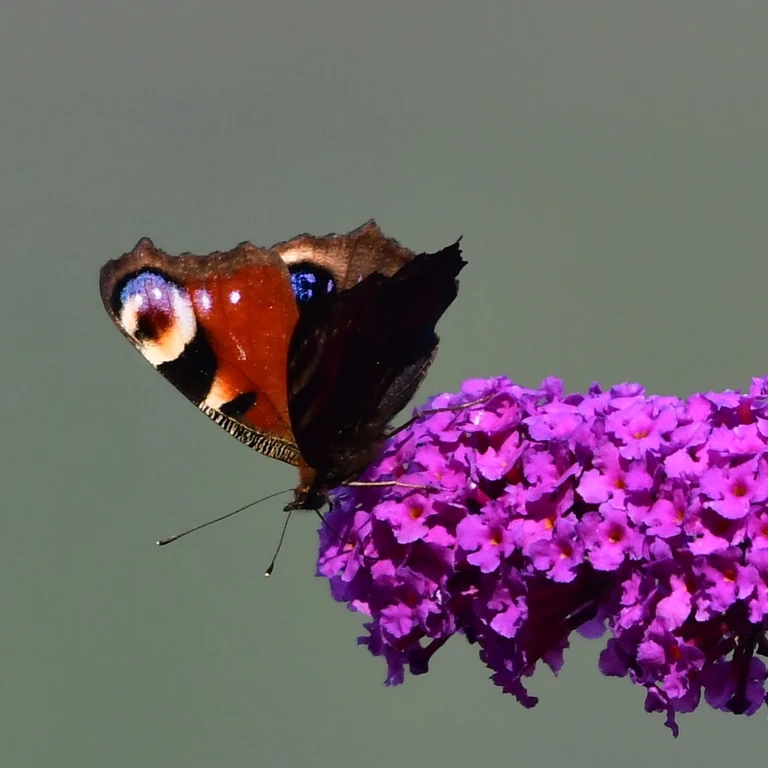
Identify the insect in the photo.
Aglais io
